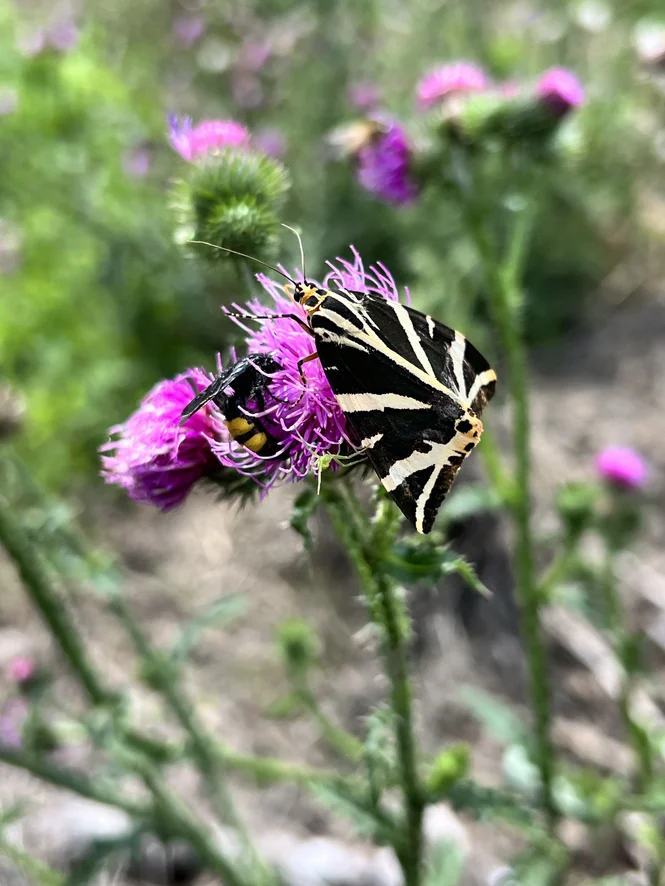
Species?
Euplagia quadripunctaria
